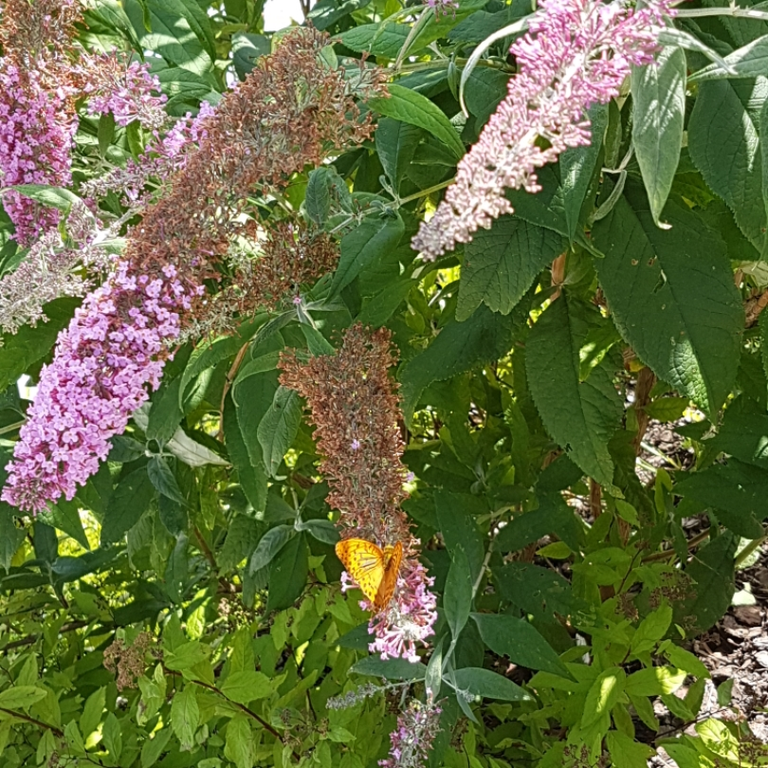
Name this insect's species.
Argynnis paphia
